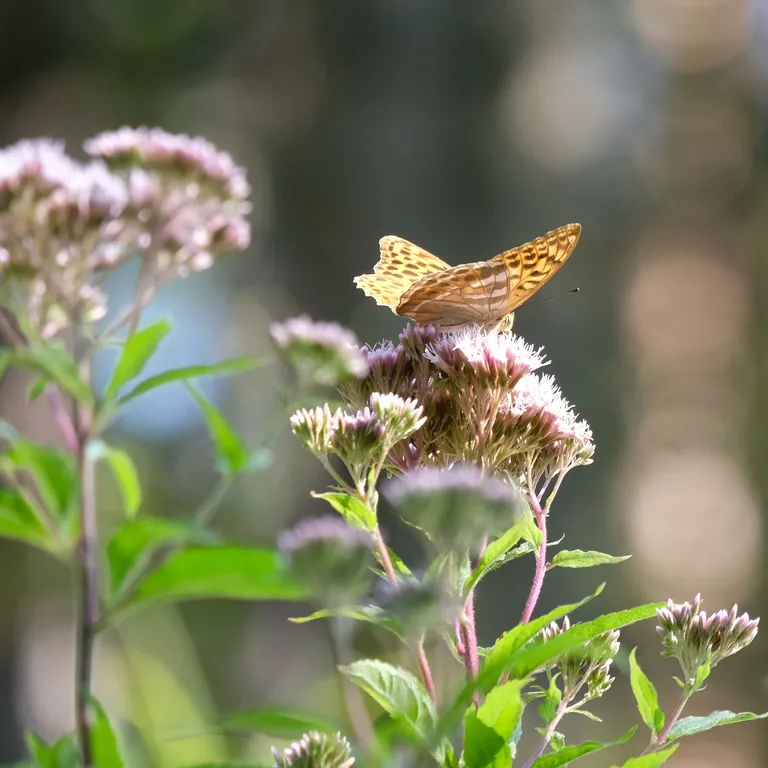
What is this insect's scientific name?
Argynnis paphia
